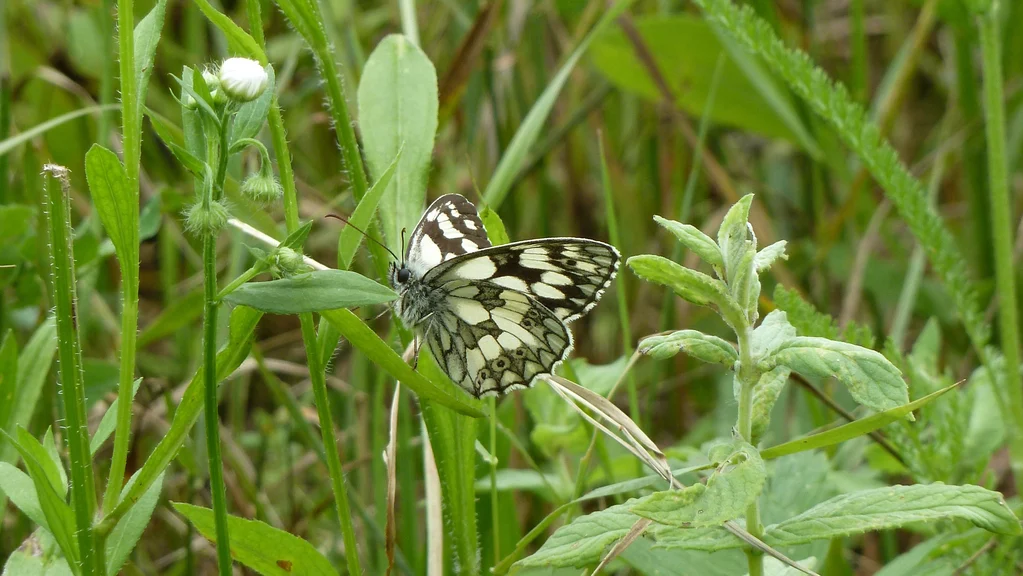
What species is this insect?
Melanargia galathea
